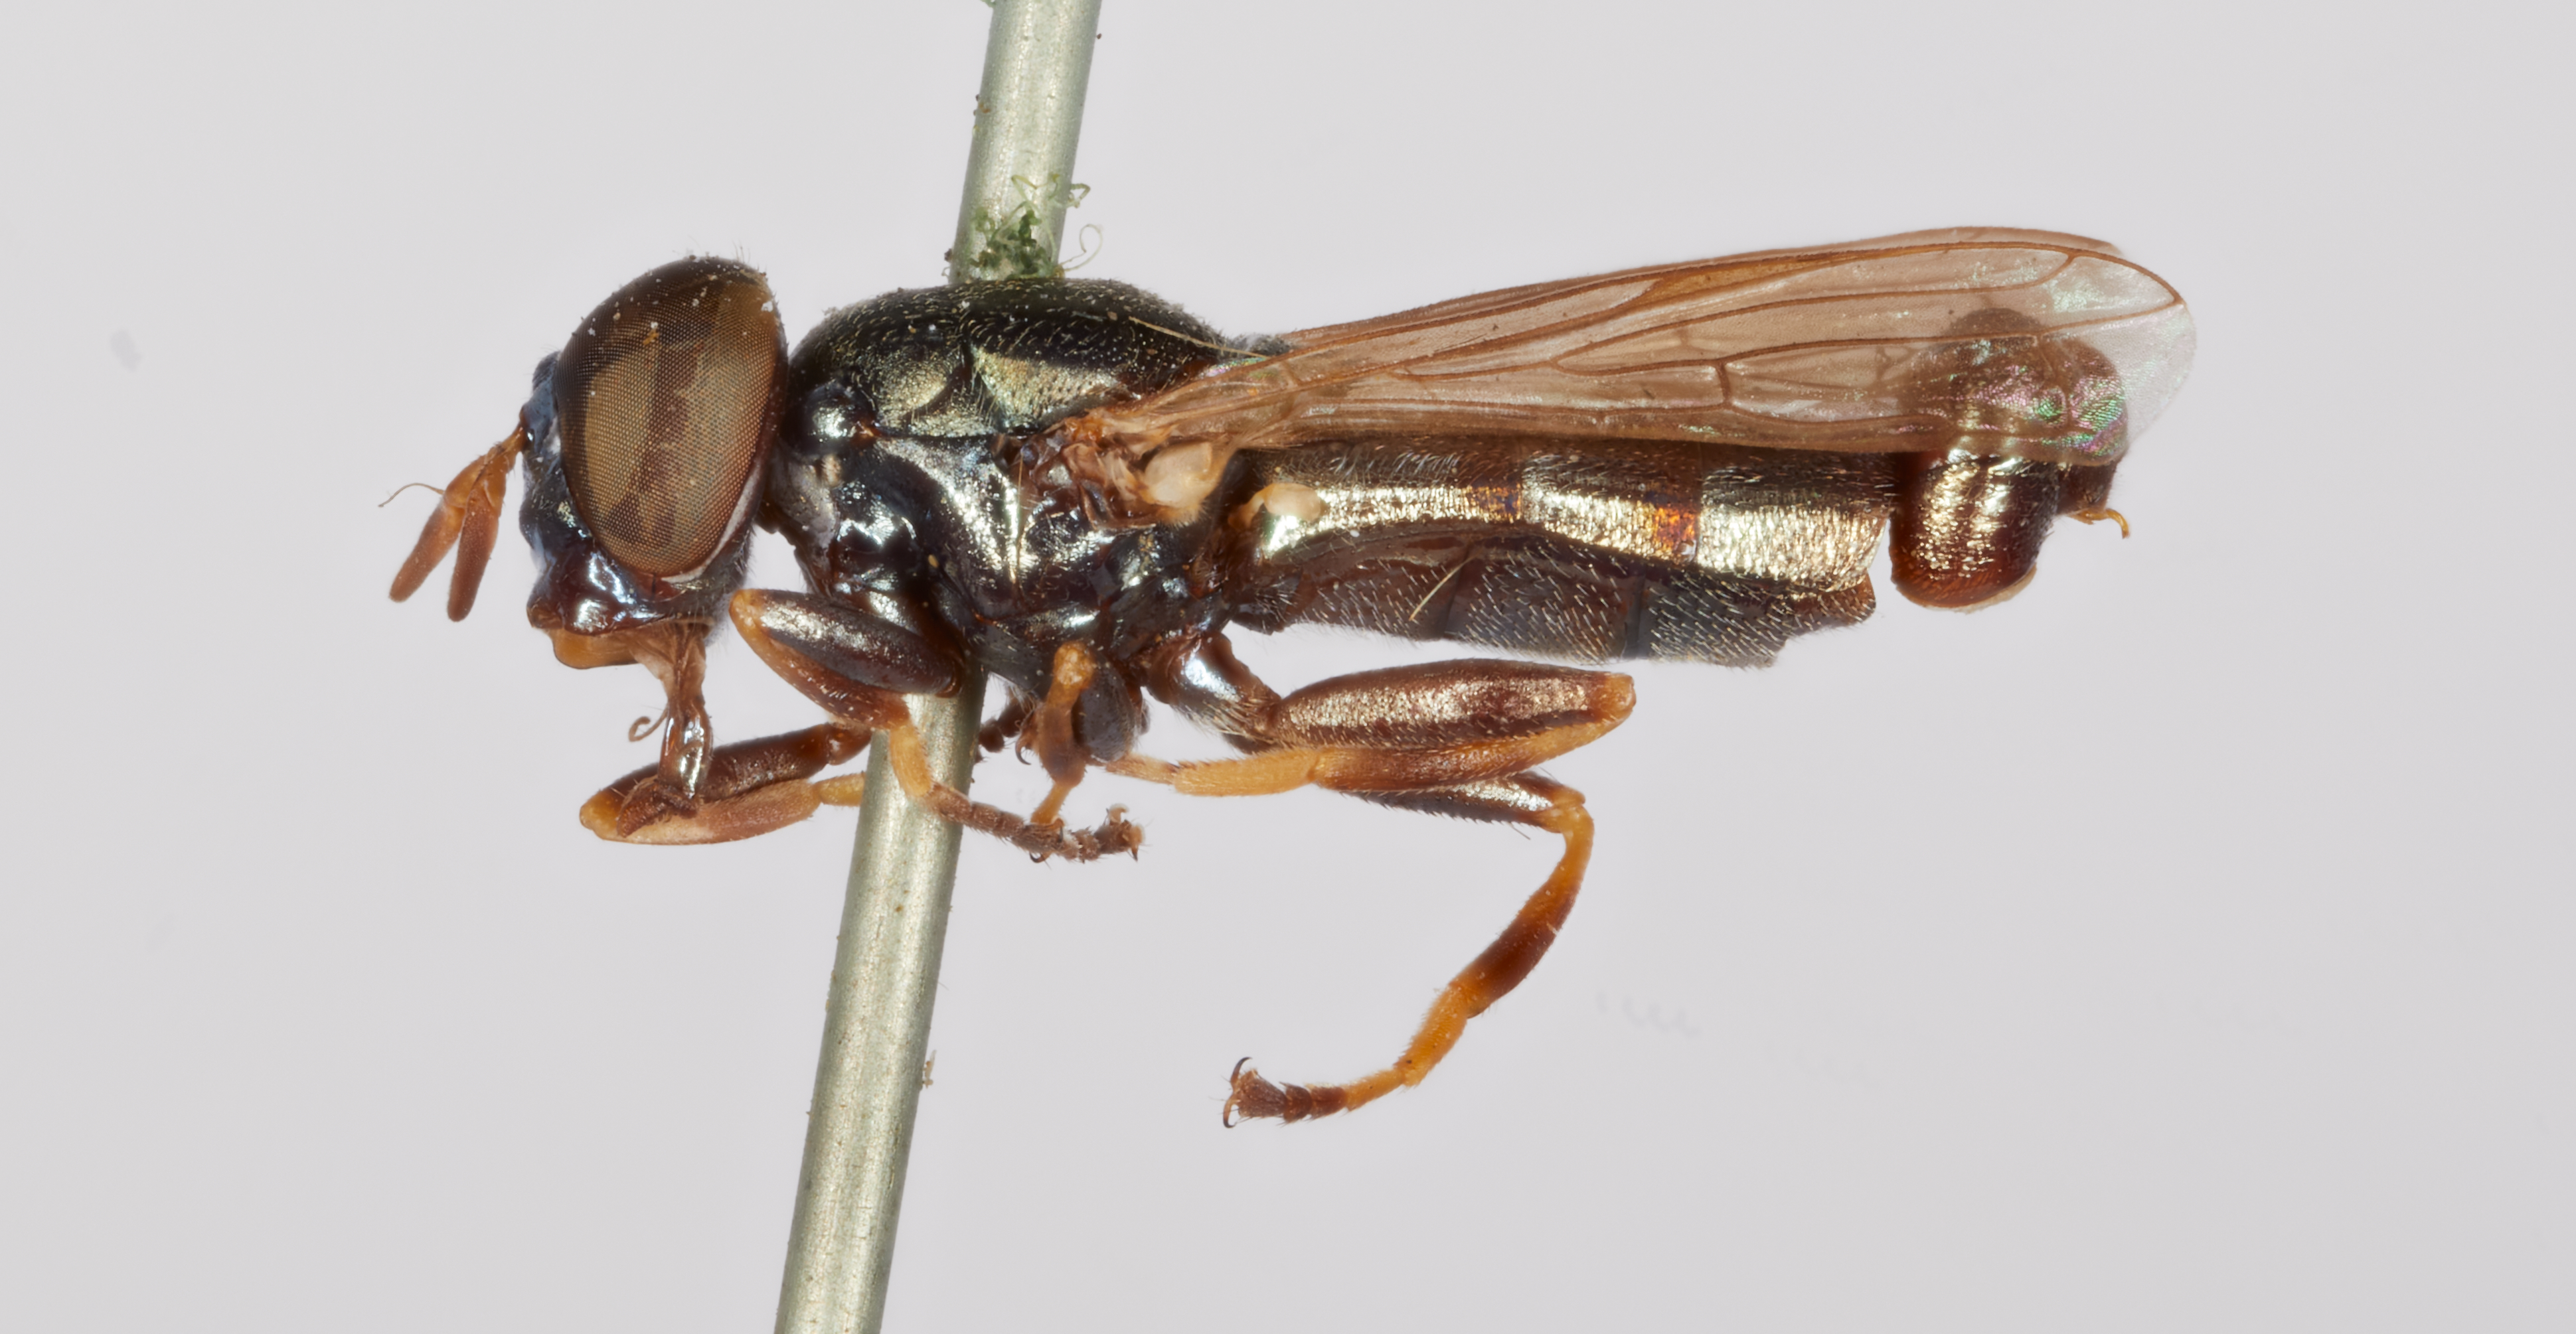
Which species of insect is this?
Chrysogaster pulchella
